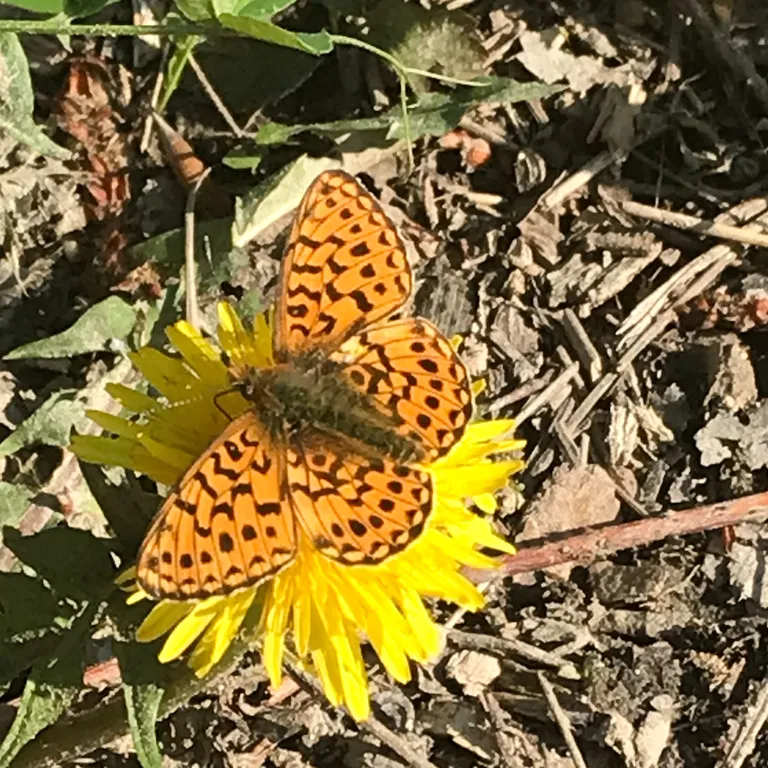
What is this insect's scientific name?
Boloria euphrosyne (also Clossiana euphrosyne)
